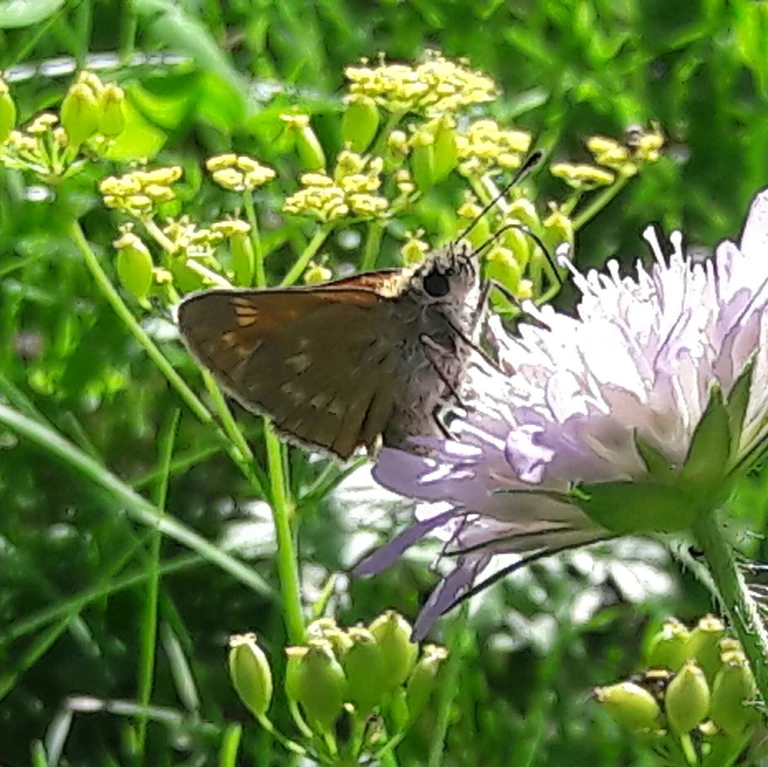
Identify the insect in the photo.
Ochlodes sylvanus (also Ochlodes venata)
